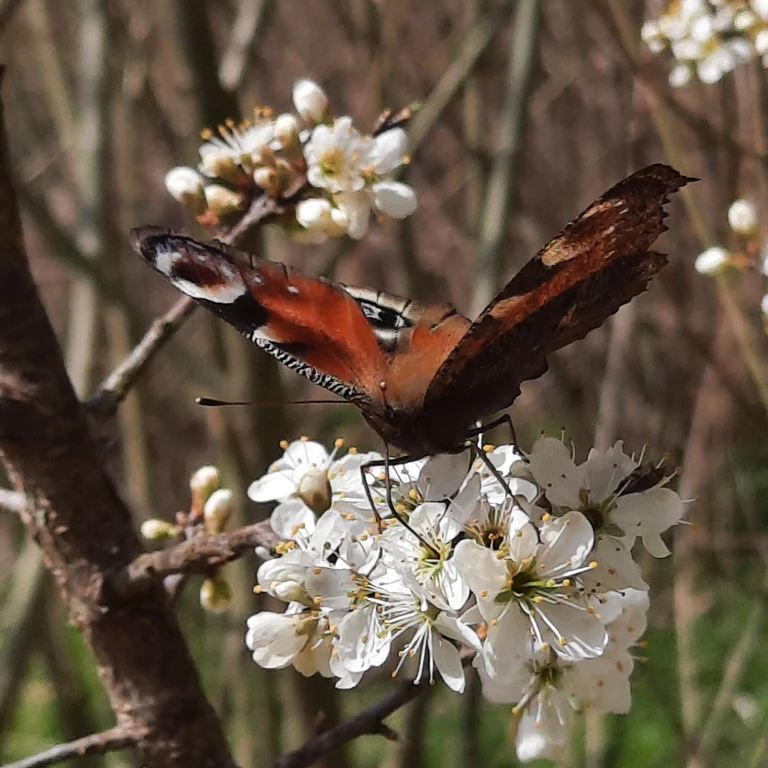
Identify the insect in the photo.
Aglais io
